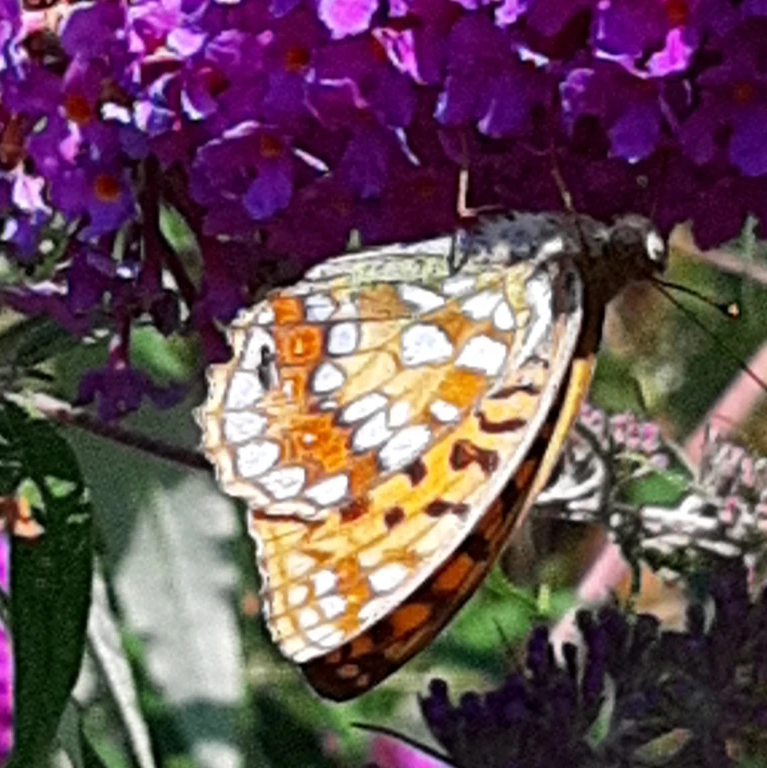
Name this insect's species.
Fabriciana adippe
